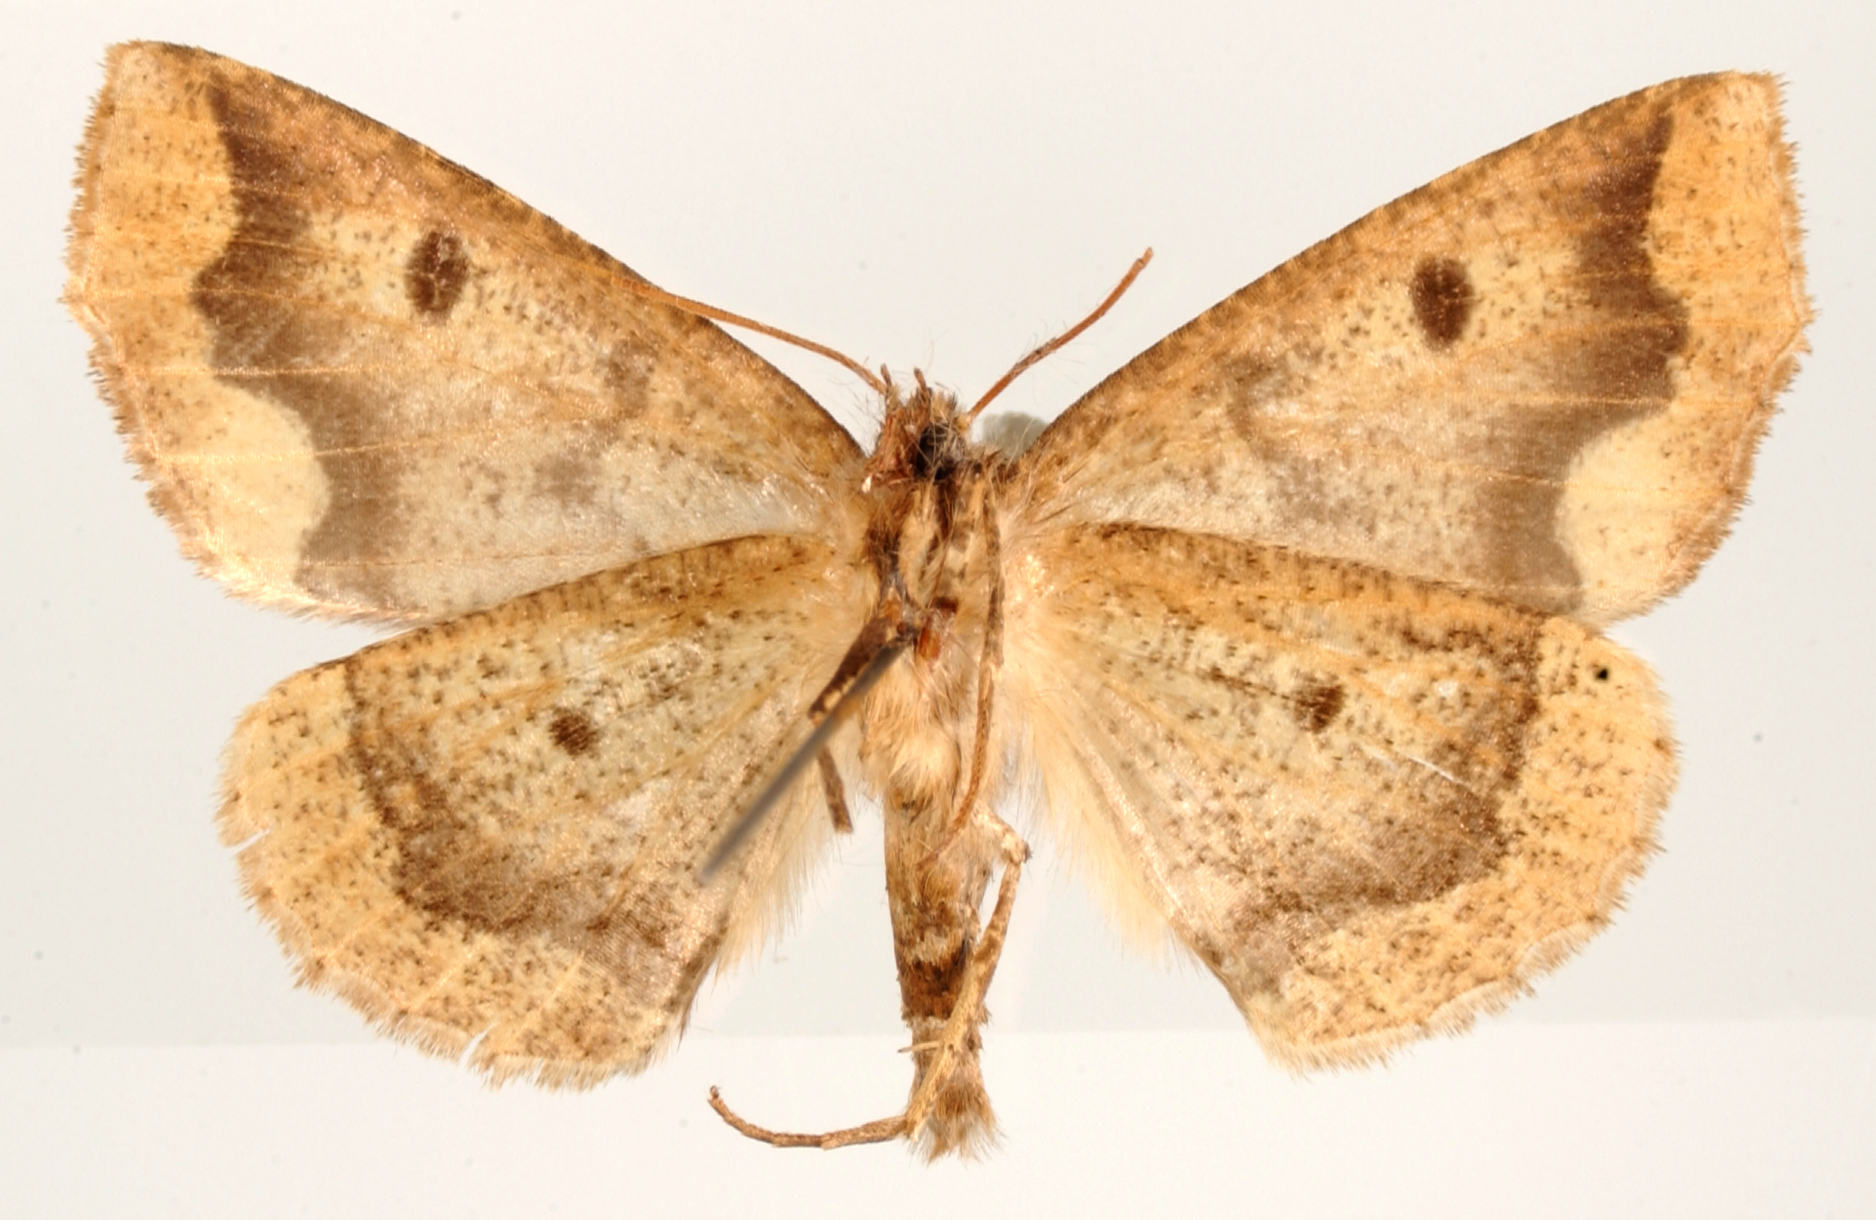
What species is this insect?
Leucolithodes tincara
